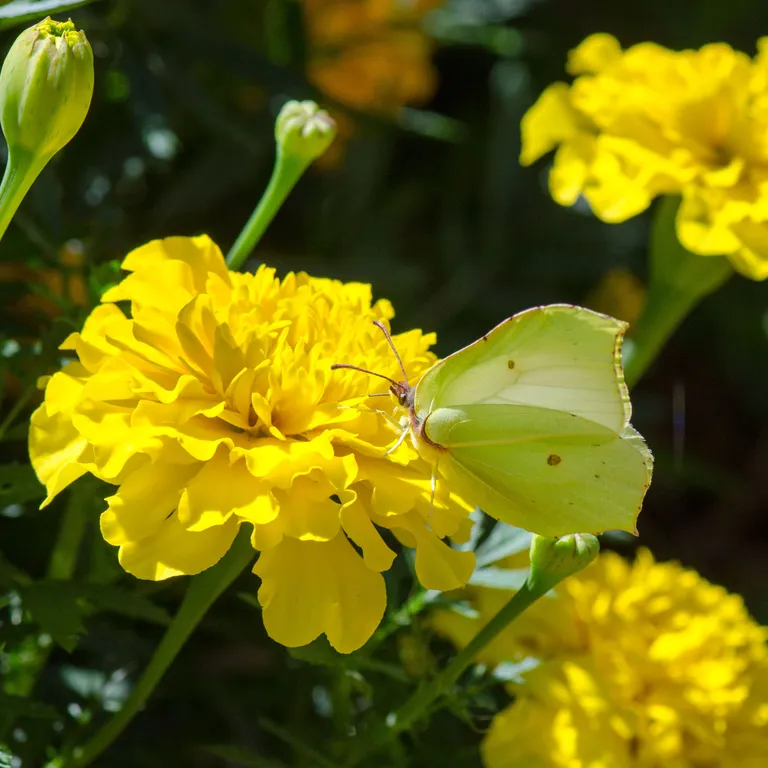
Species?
Gonepteryx rhamni
